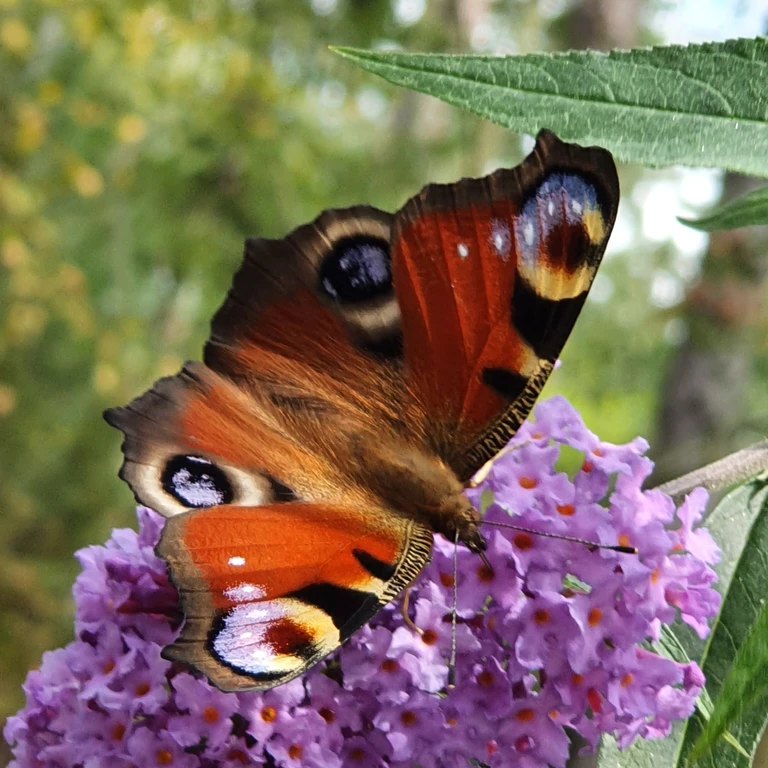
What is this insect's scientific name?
Aglais io
